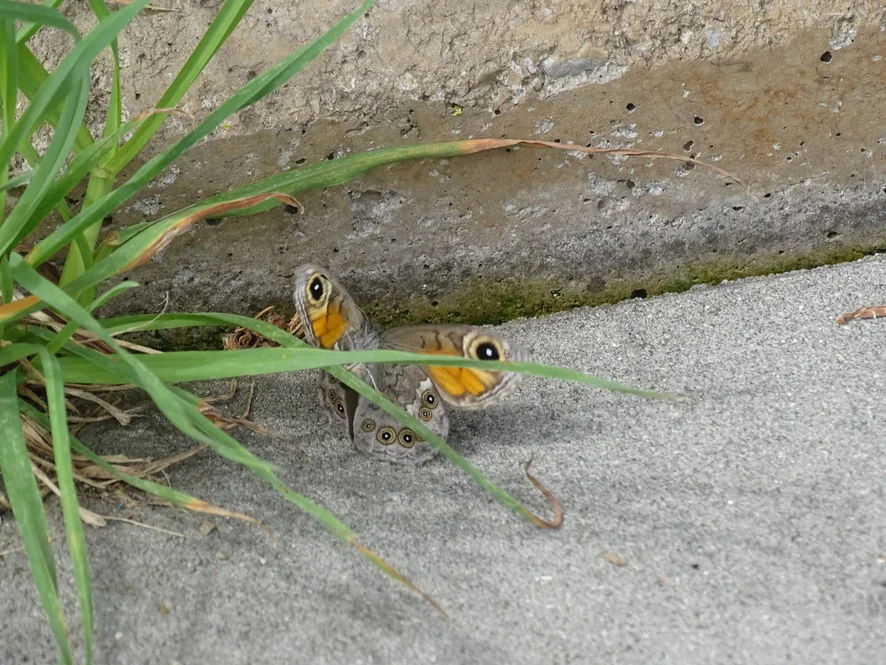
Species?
Lasiommata maera (also Pararge maera)
